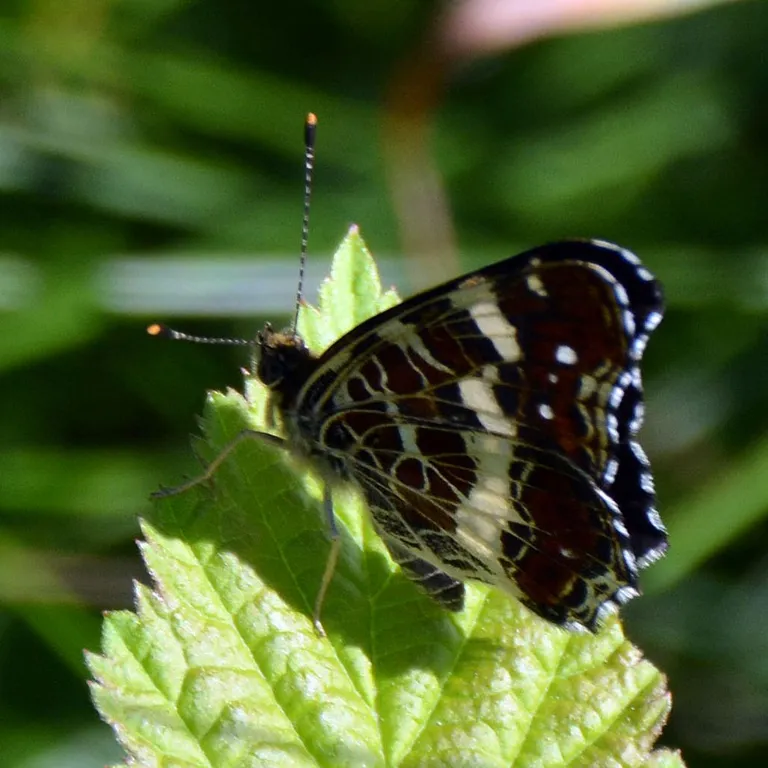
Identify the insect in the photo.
Araschnia levana
